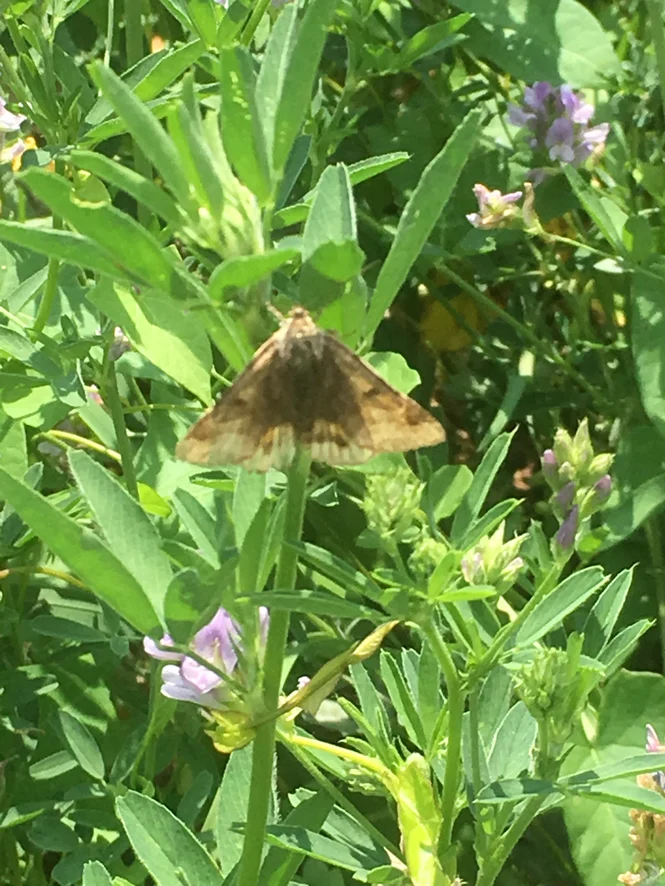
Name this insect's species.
Euclidia glyphica
